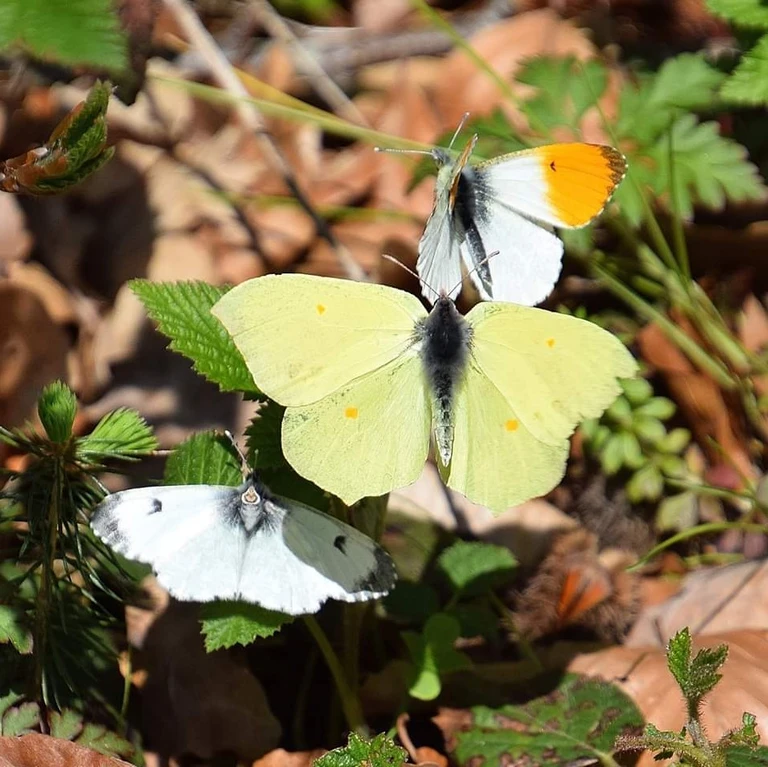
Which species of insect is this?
Anthocharis cardamines
